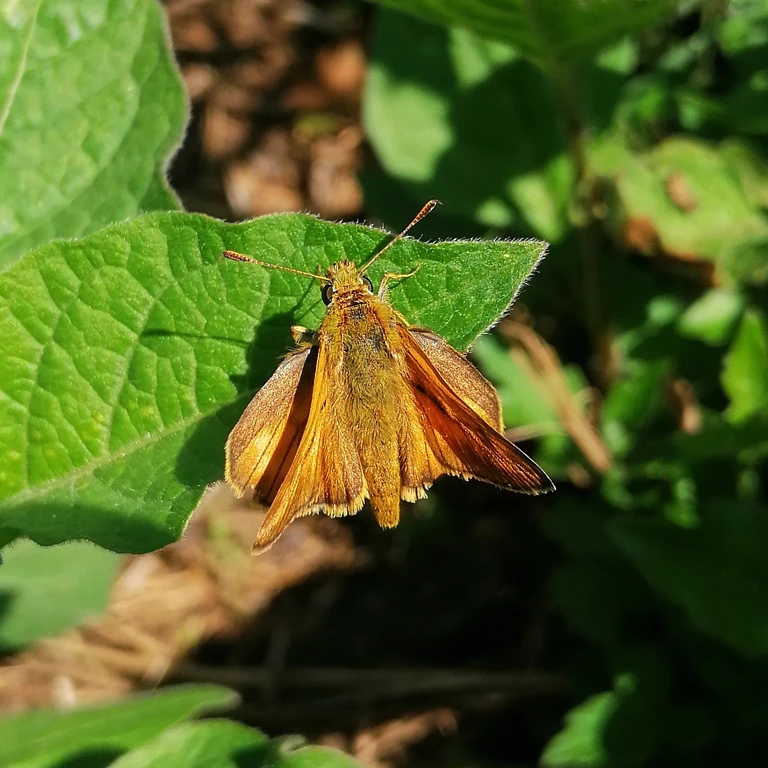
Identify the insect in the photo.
Ochlodes sylvanus (also Ochlodes venata)
